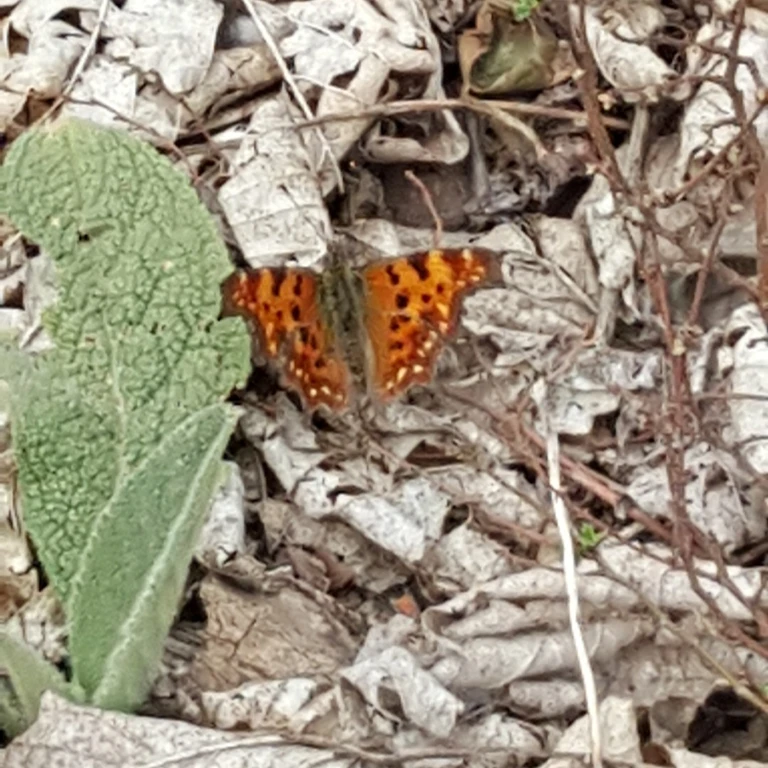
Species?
Polygonia c-album
